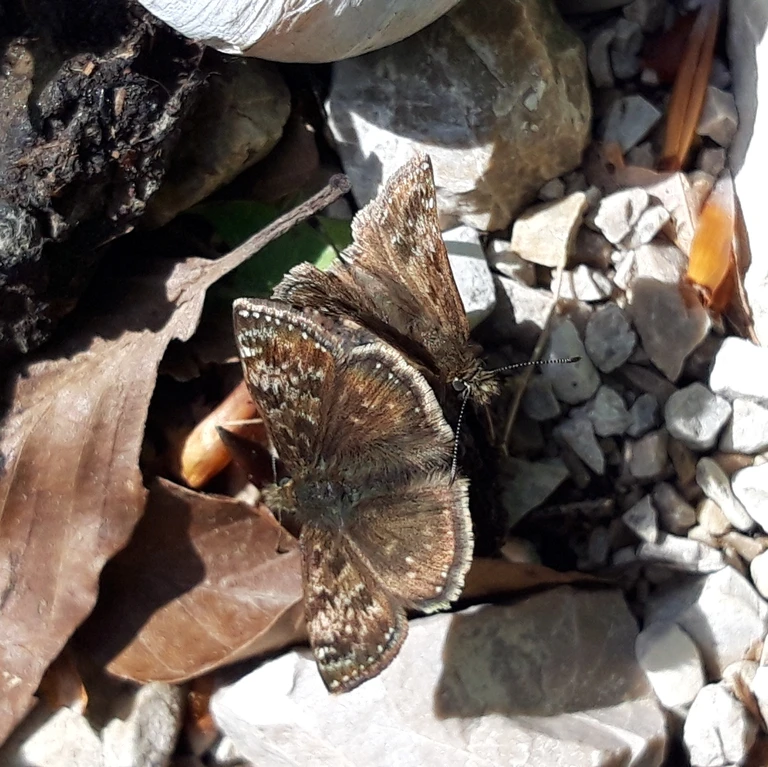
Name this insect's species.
Erynnis tages
